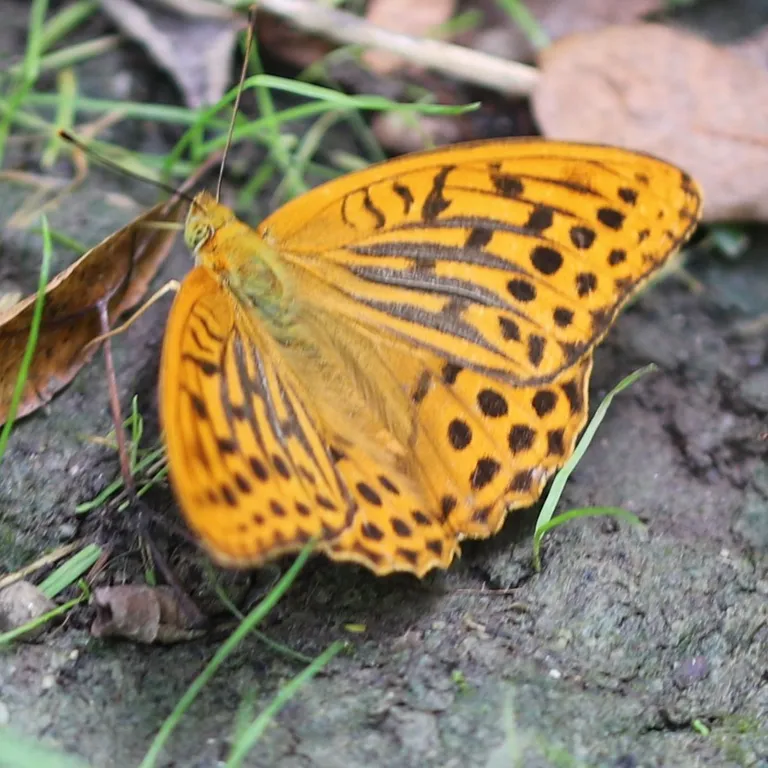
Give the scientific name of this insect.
Argynnis paphia
